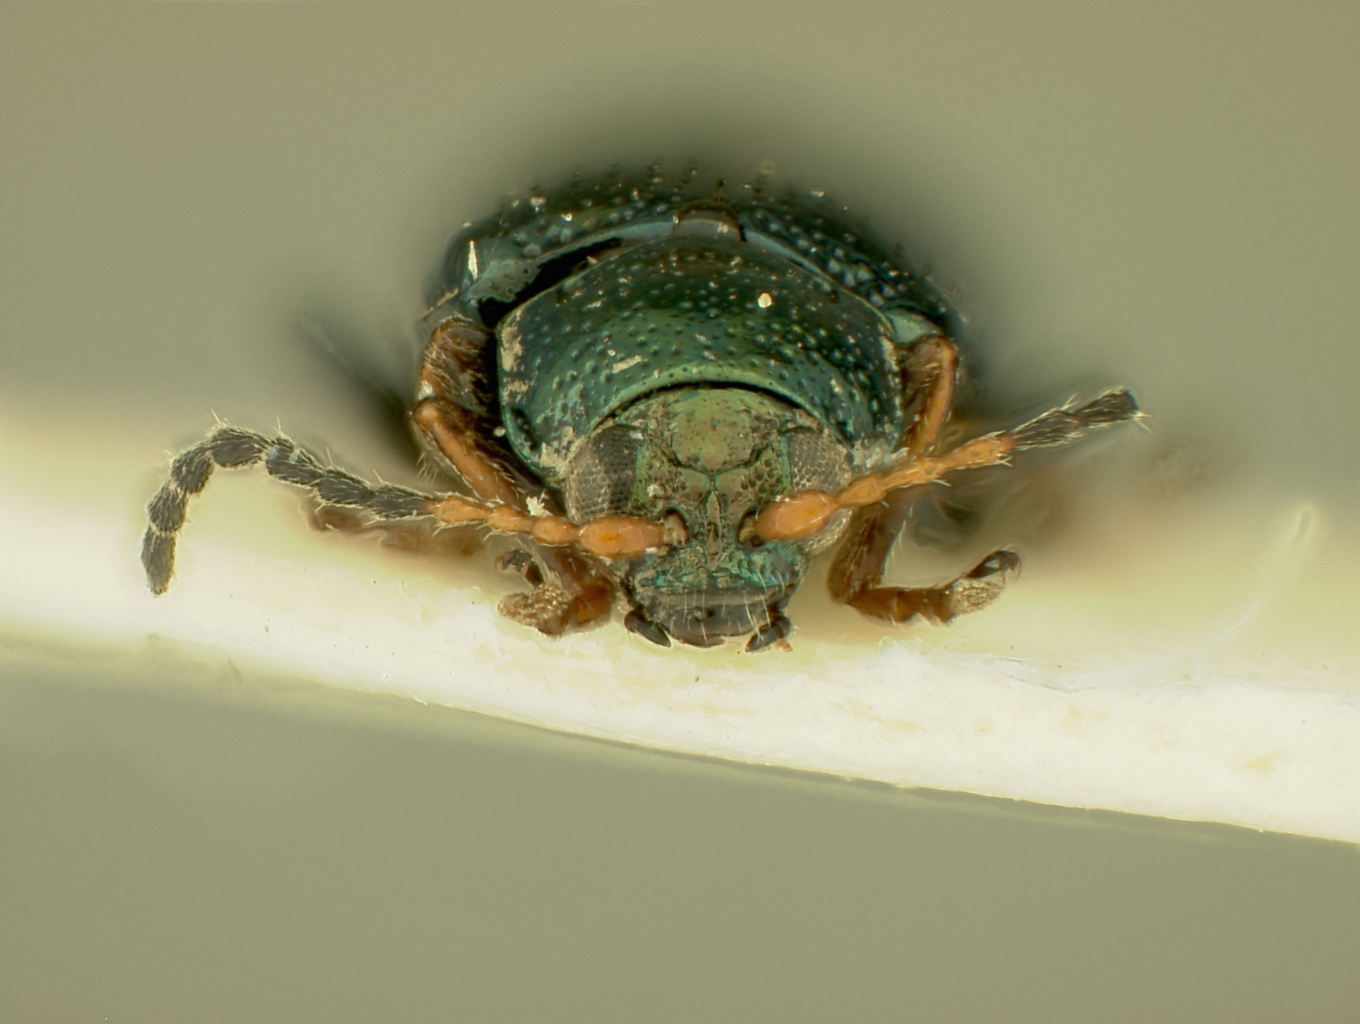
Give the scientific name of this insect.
Crepidodera sachalinensis
